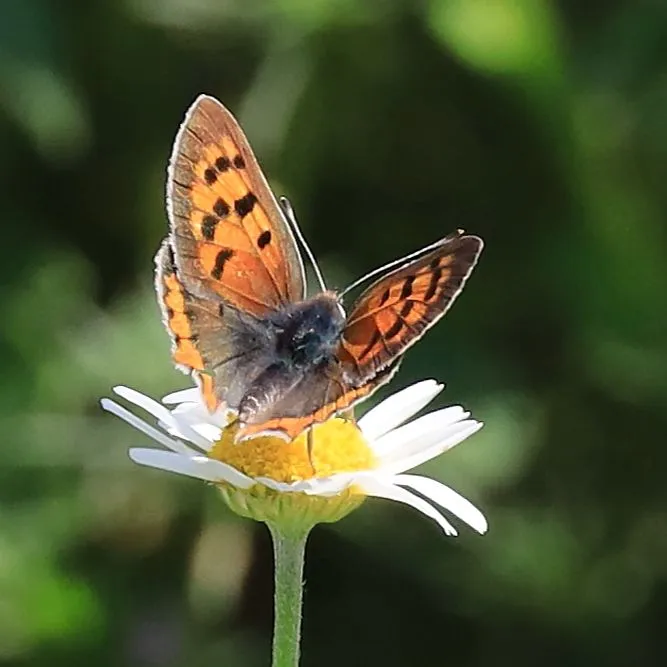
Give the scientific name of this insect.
Lycaena phlaeas
